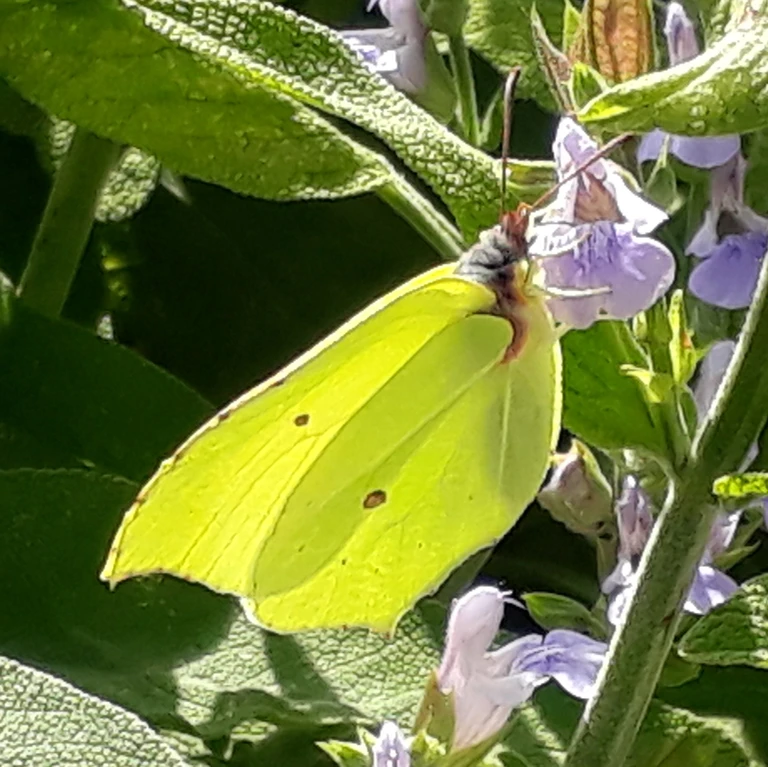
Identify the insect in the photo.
Gonepteryx rhamni
